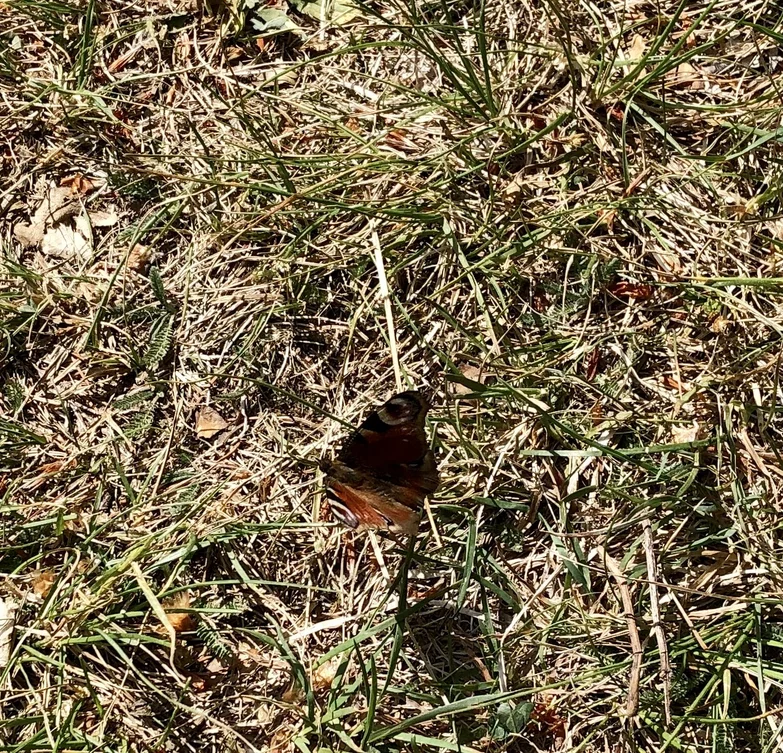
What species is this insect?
Aglais io
